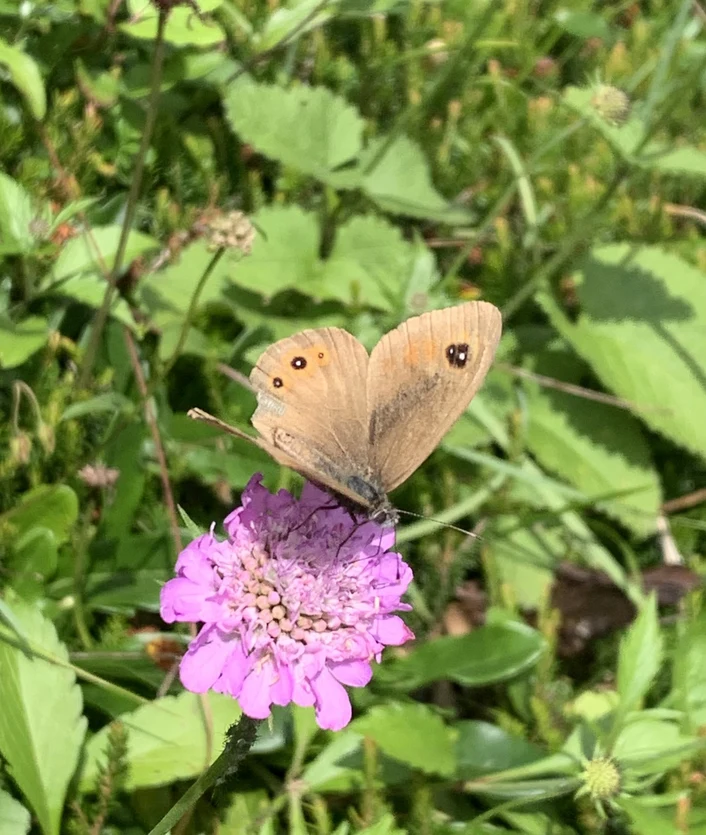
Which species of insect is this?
Lasiommata maera (also Pararge maera)
